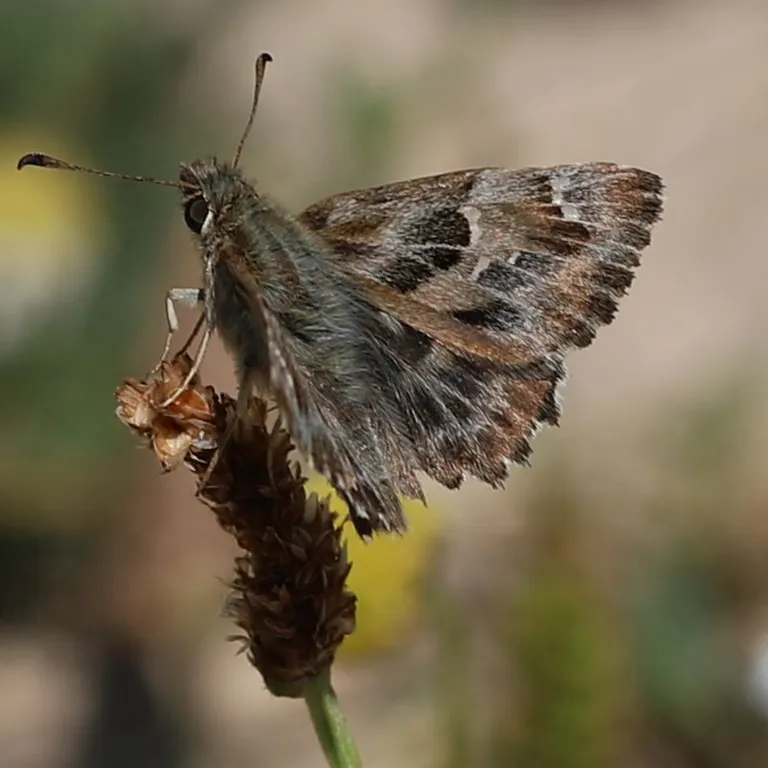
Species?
Carcharodus alceae
